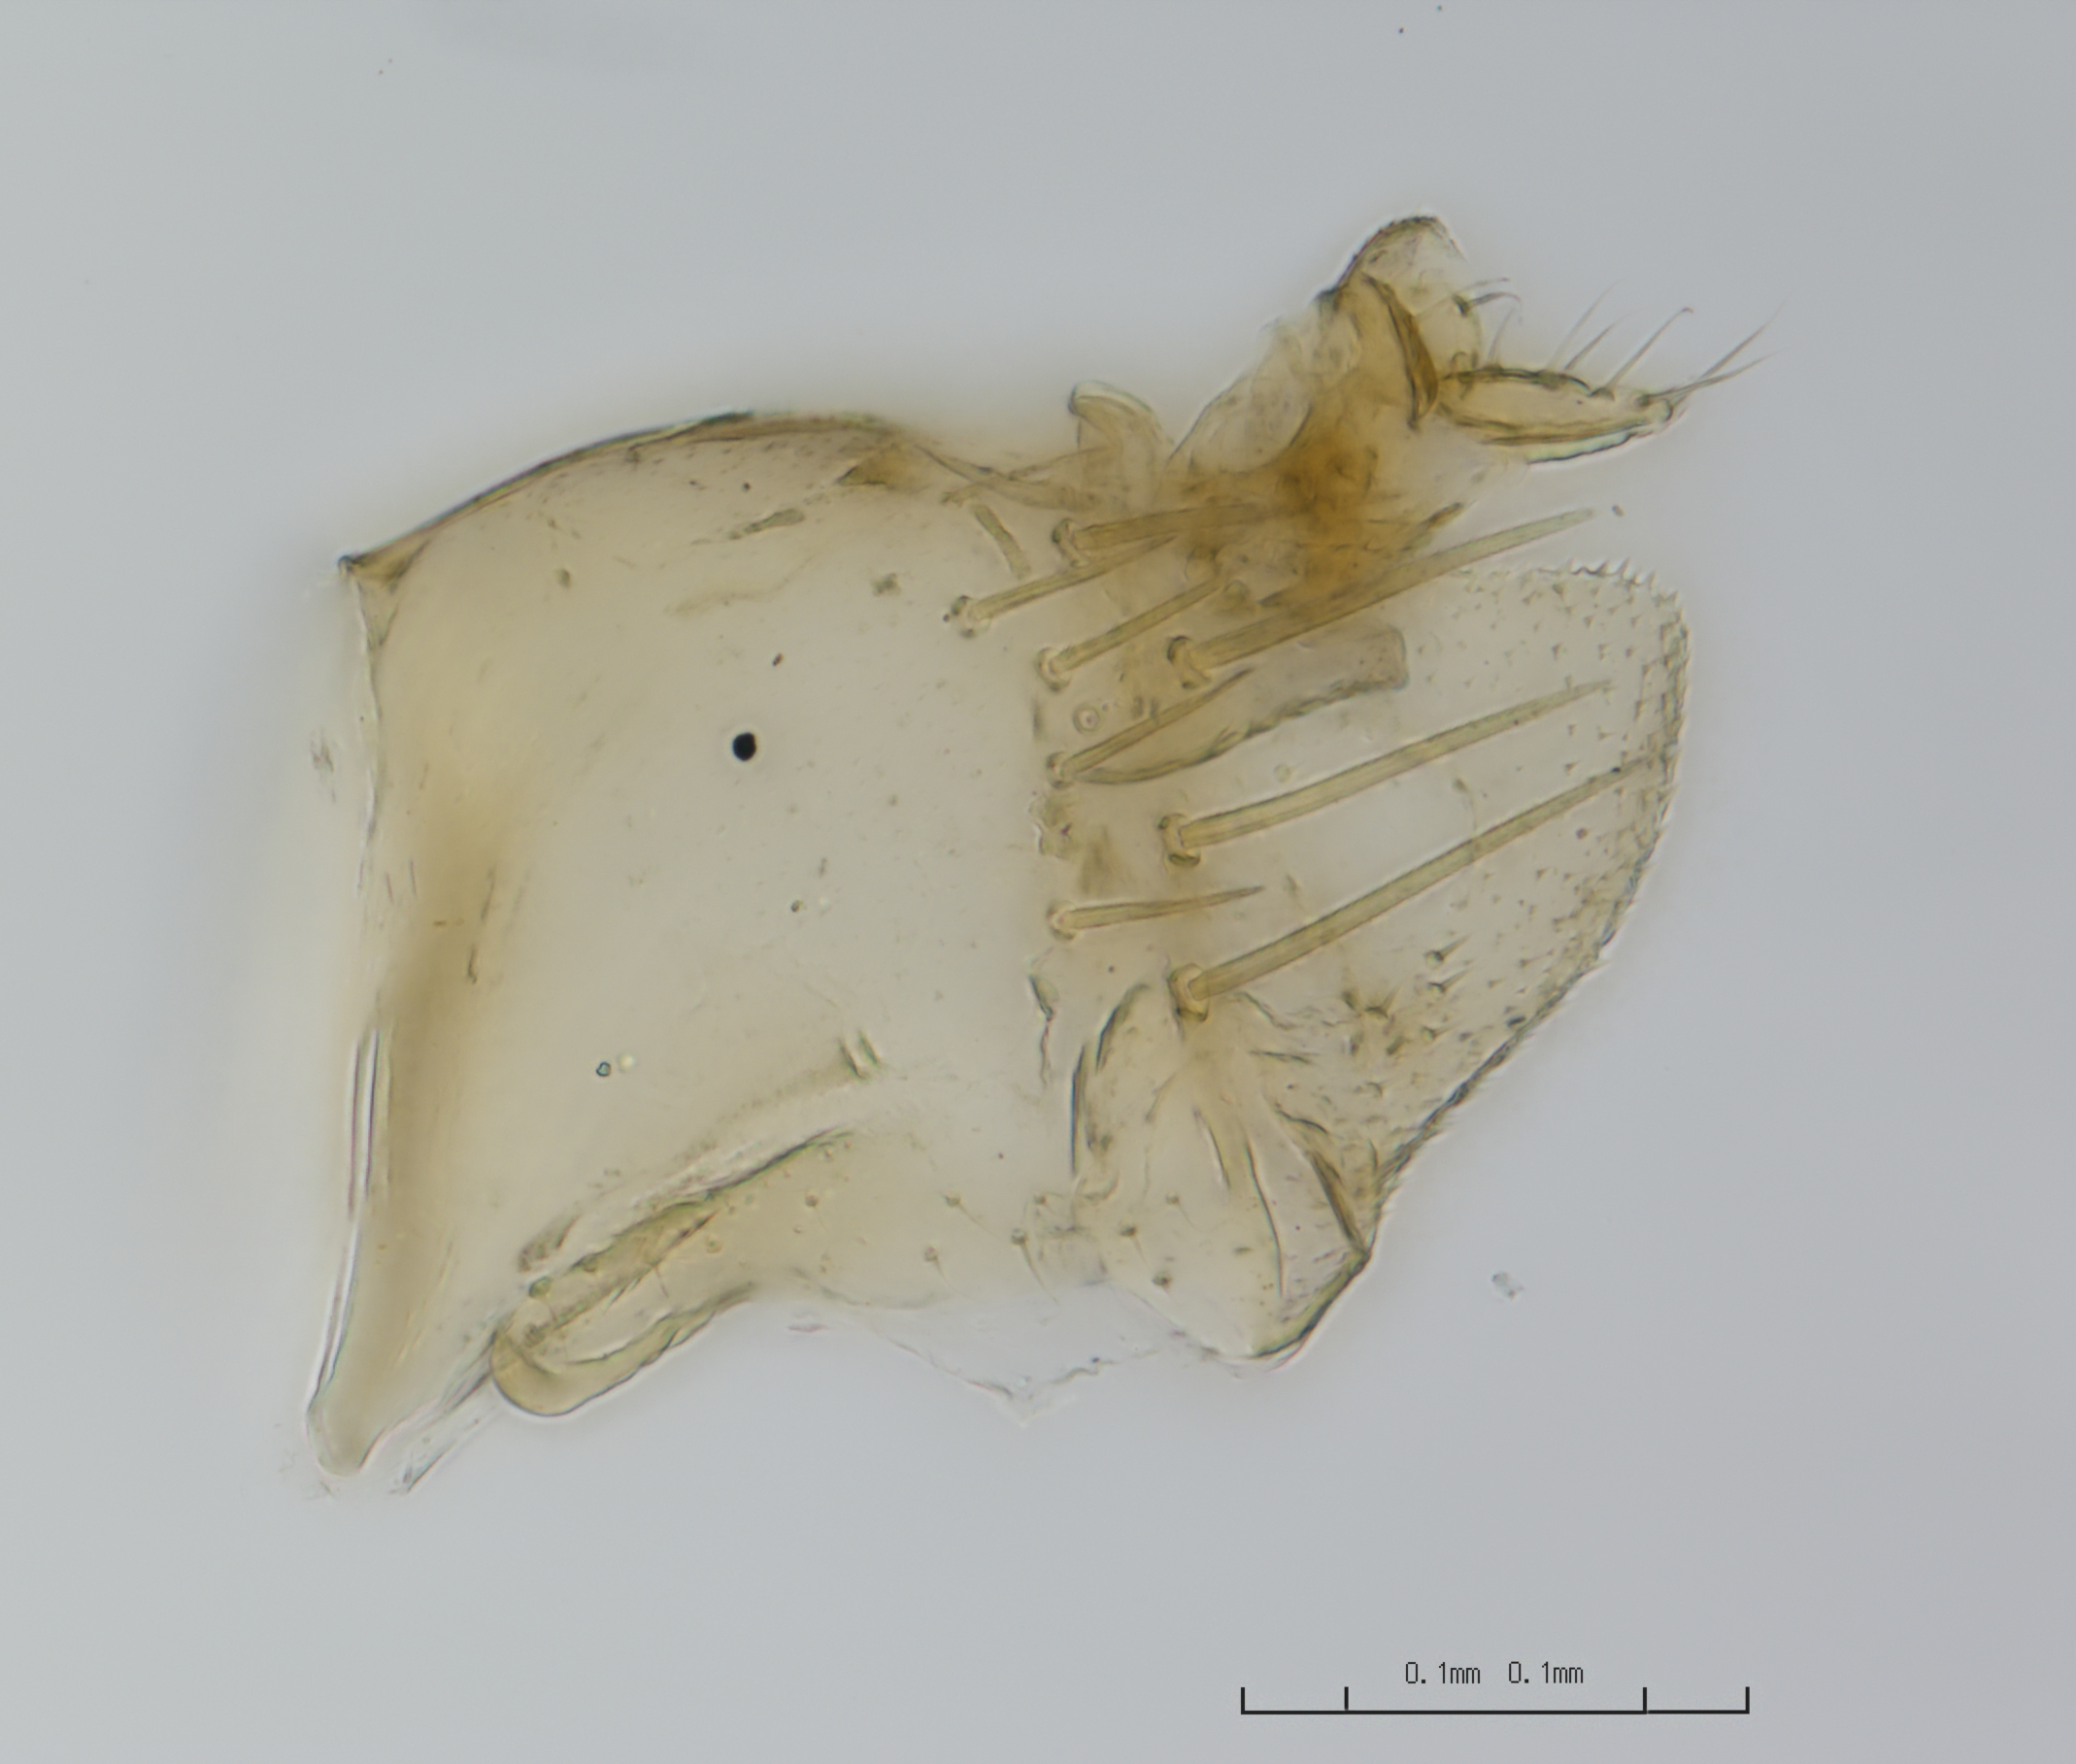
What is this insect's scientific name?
Eugnathodus virescens (also Balclutha flavescens)
